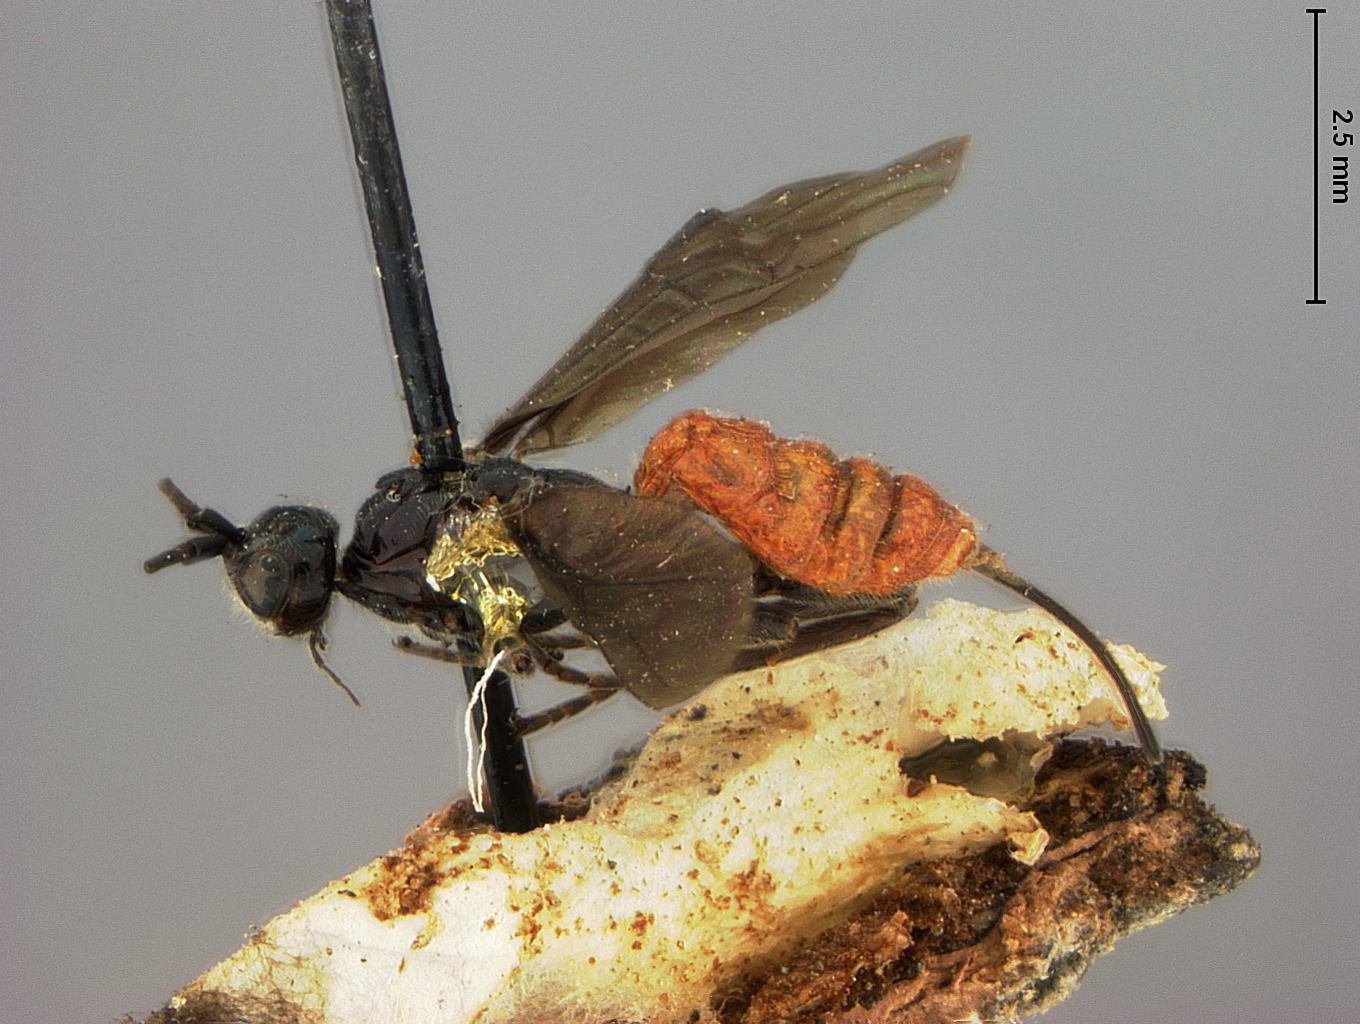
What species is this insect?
Bracon agrili
